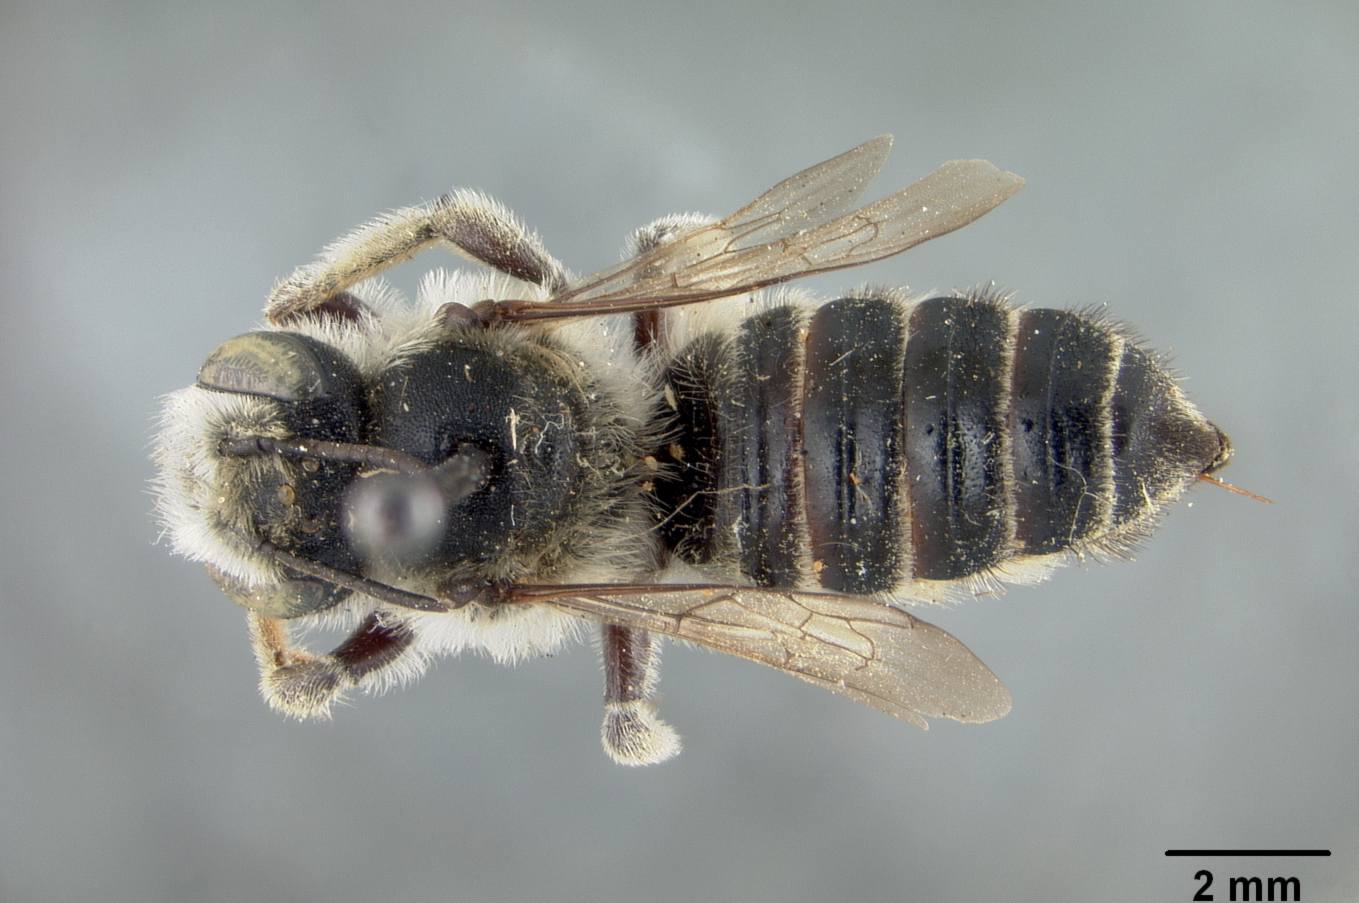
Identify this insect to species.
Megachile rubi
